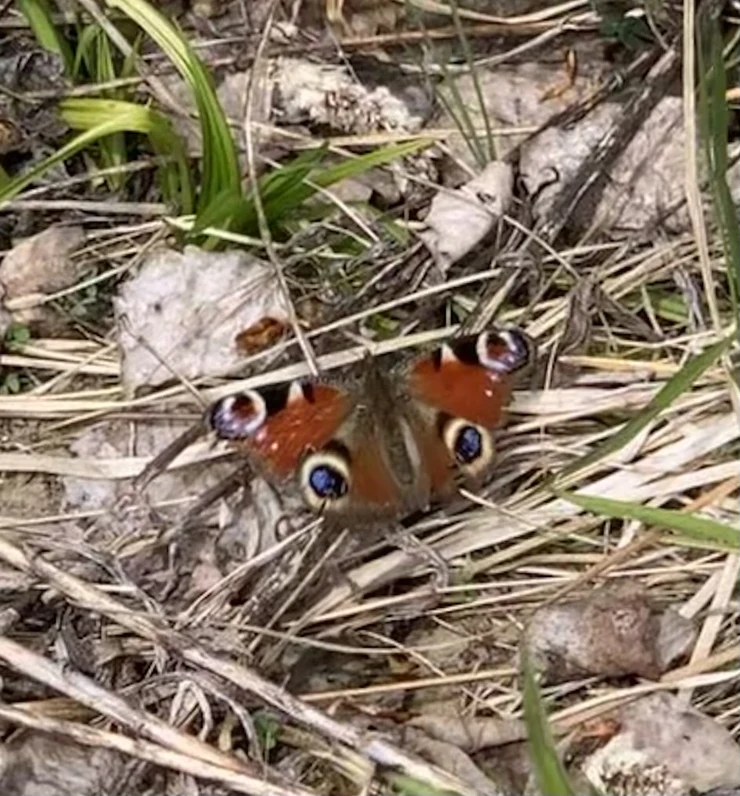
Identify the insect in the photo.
Aglais io
